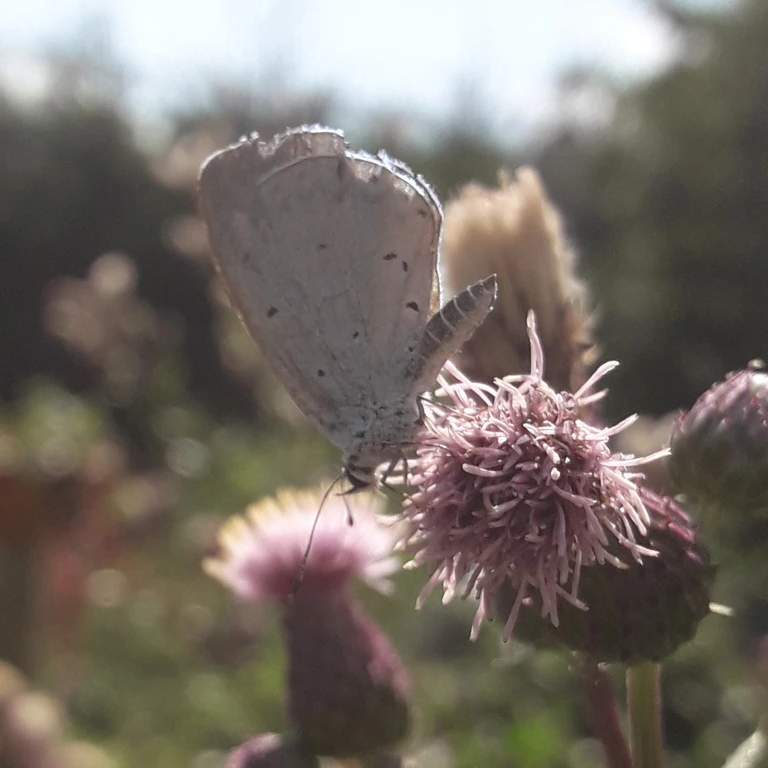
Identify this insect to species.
Celastrina argiolus
